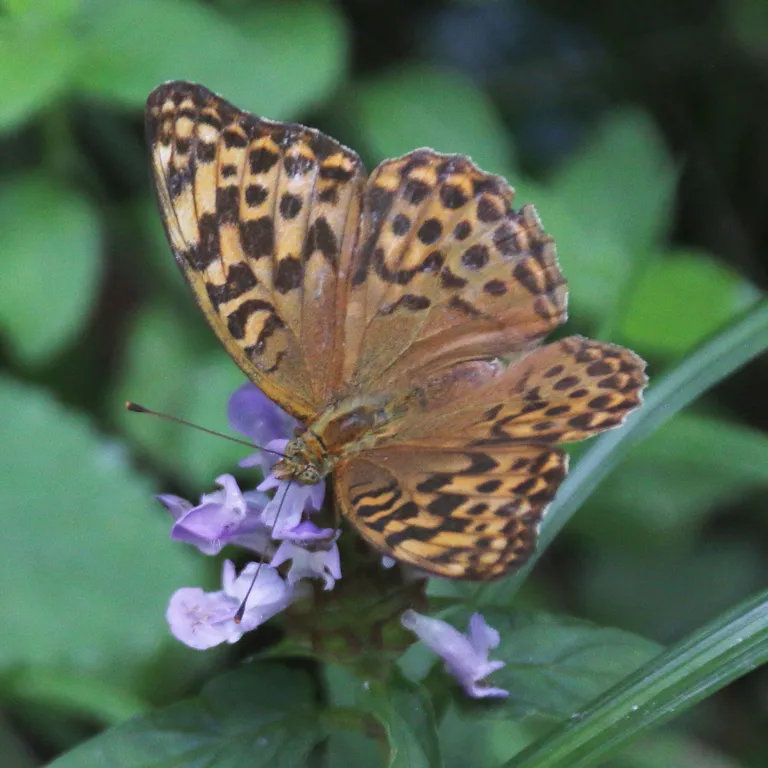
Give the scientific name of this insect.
Argynnis paphia
